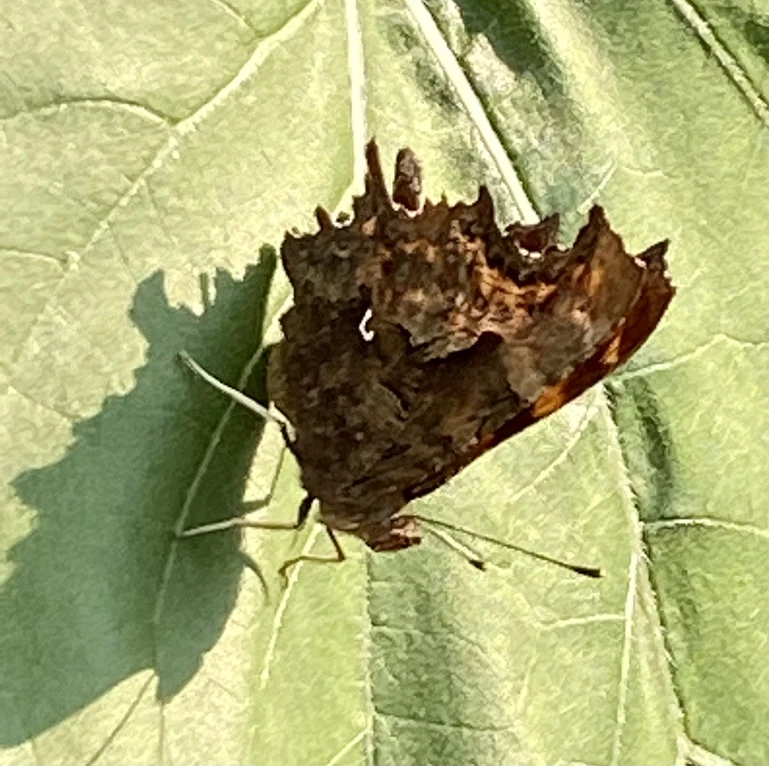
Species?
Polygonia c-album
